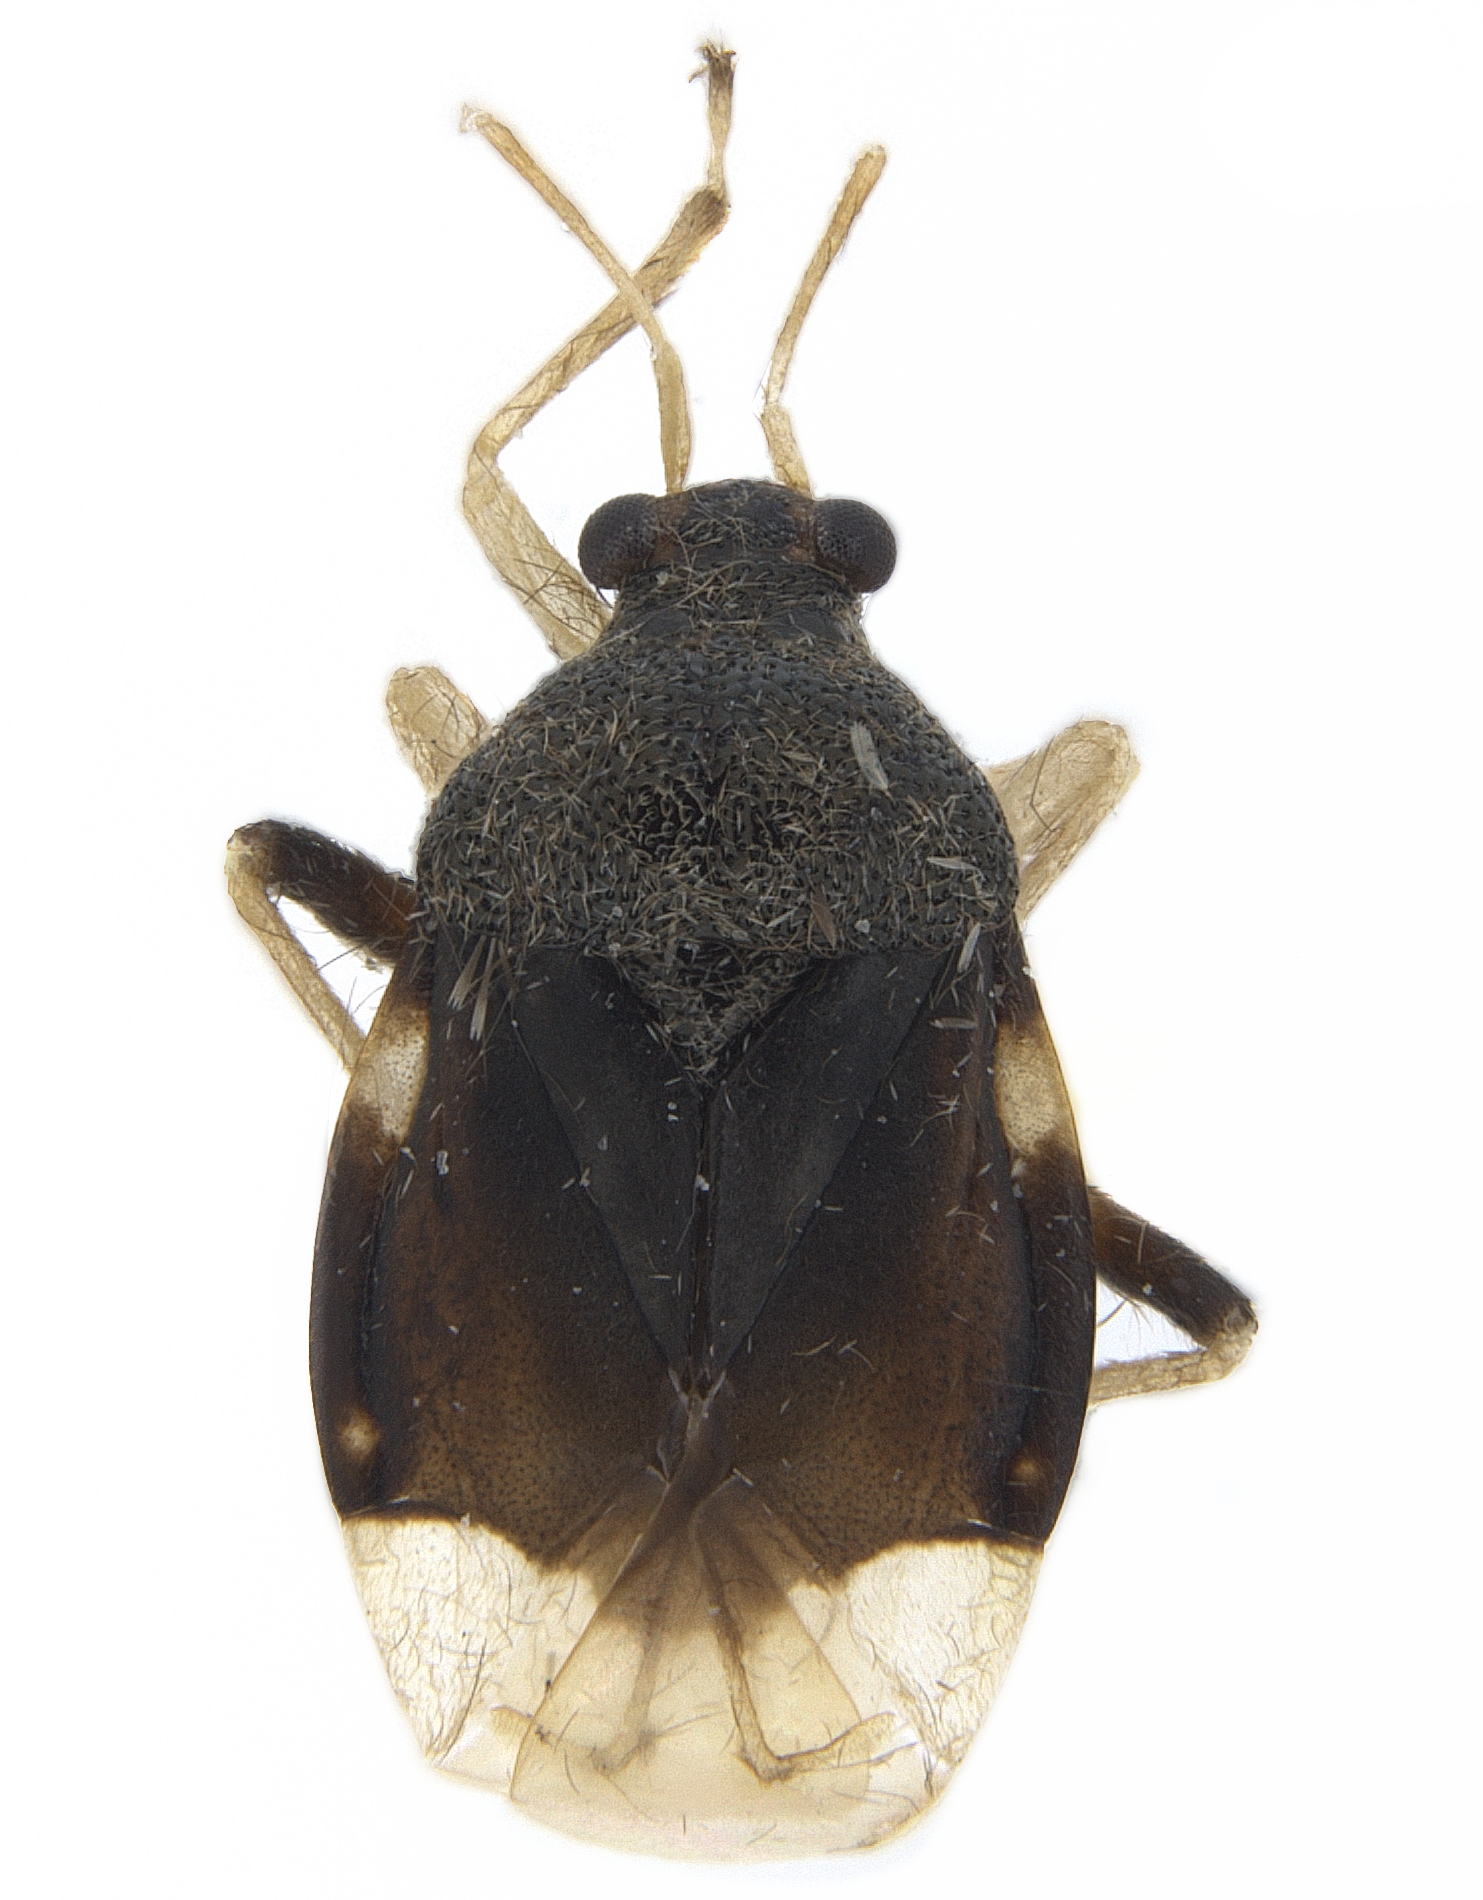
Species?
Pycnoderes dilatatus
